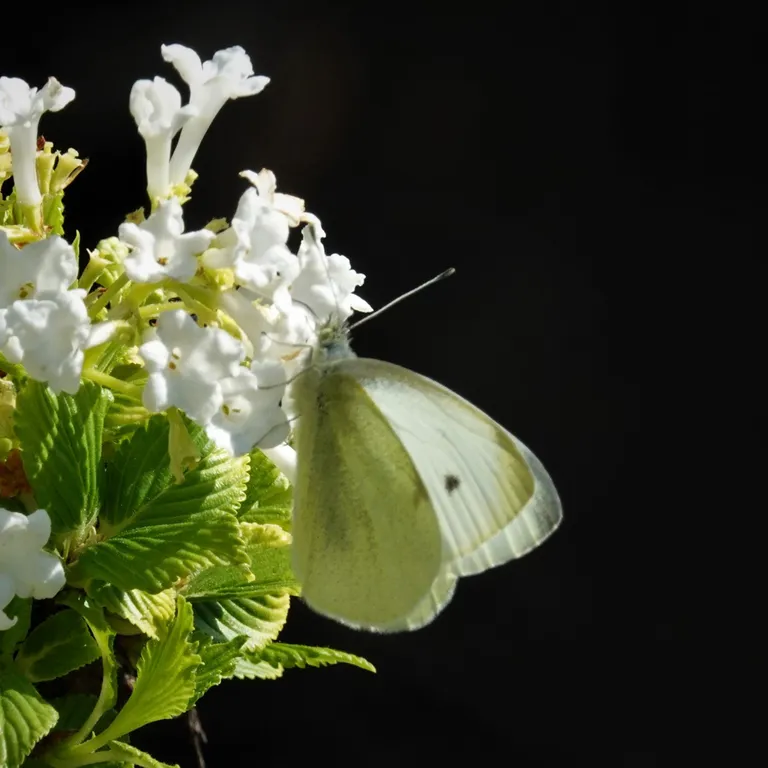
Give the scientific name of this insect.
Pieris rapae
